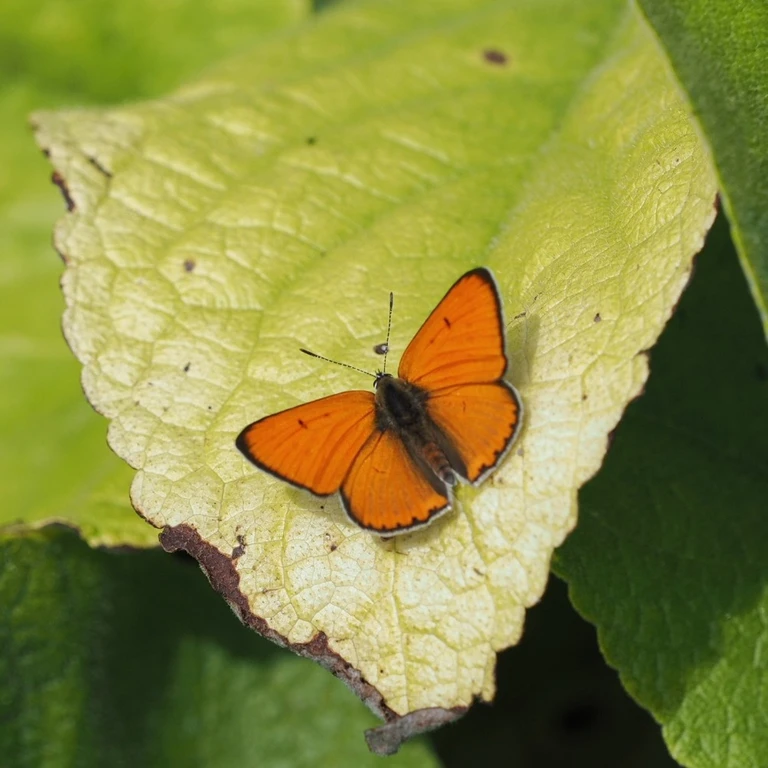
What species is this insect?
Lycaena dispar
